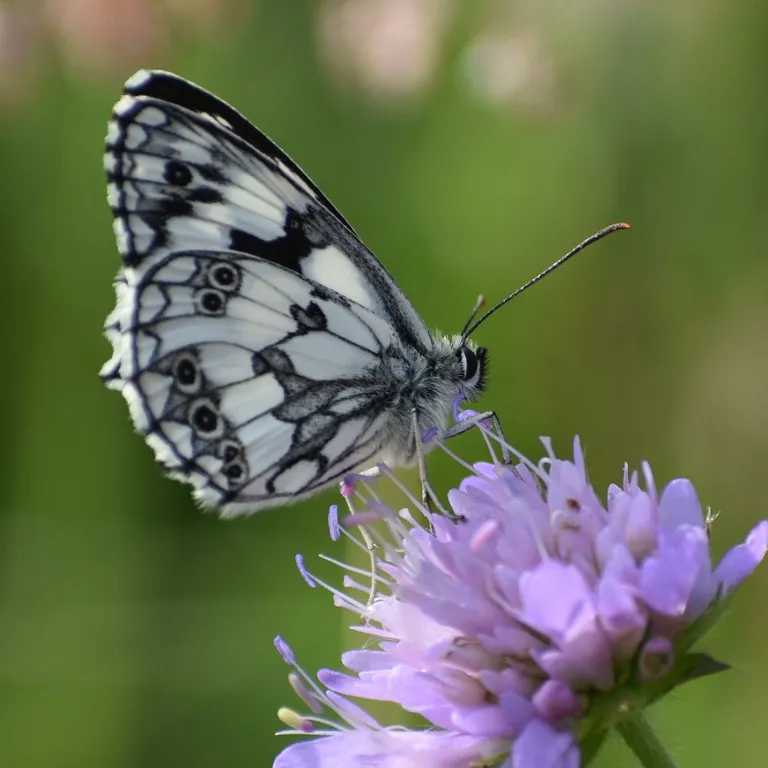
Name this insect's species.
Melanargia galathea
